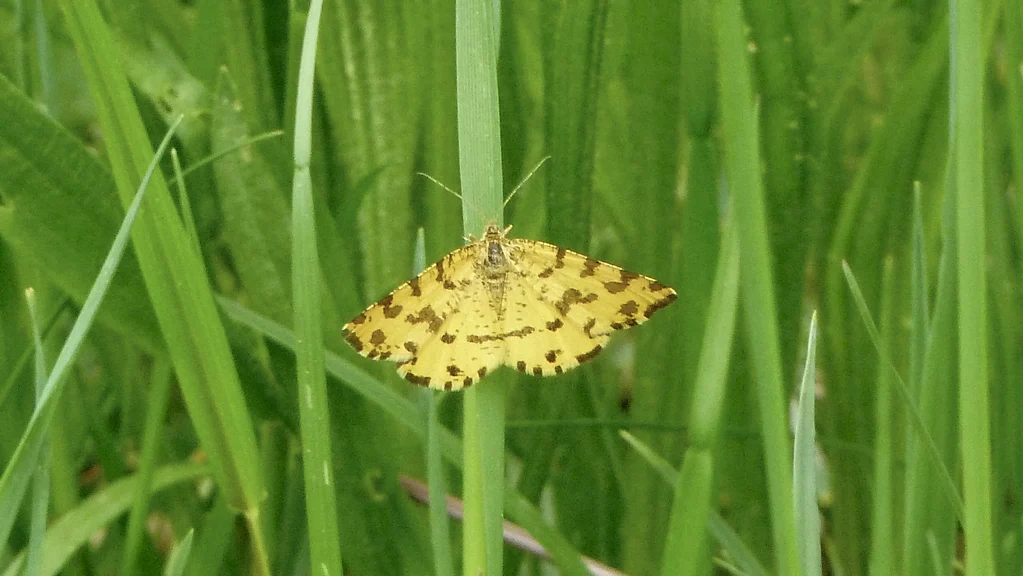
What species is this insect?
Pseudopanthera macularia
